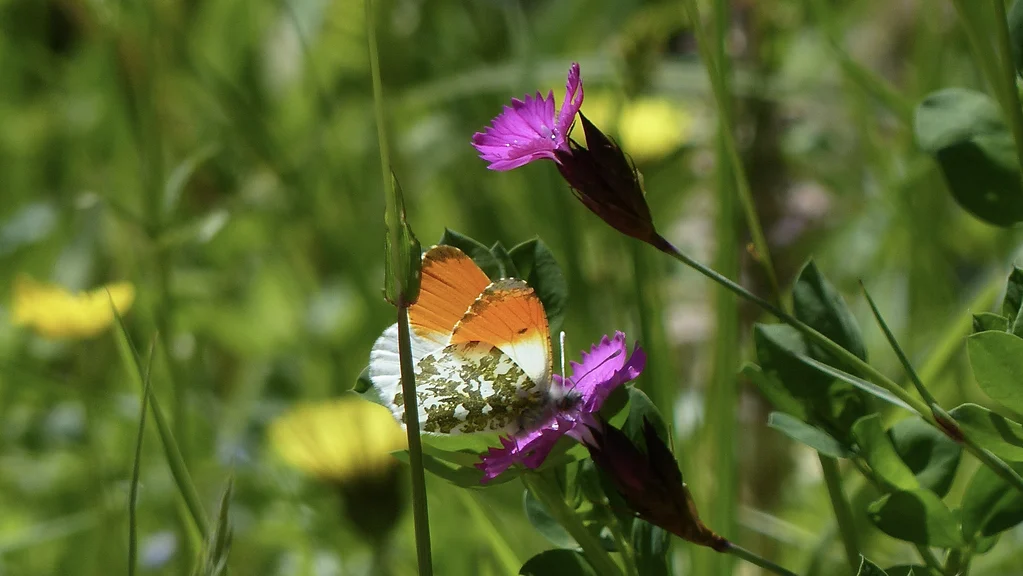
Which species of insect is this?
Anthocharis cardamines
